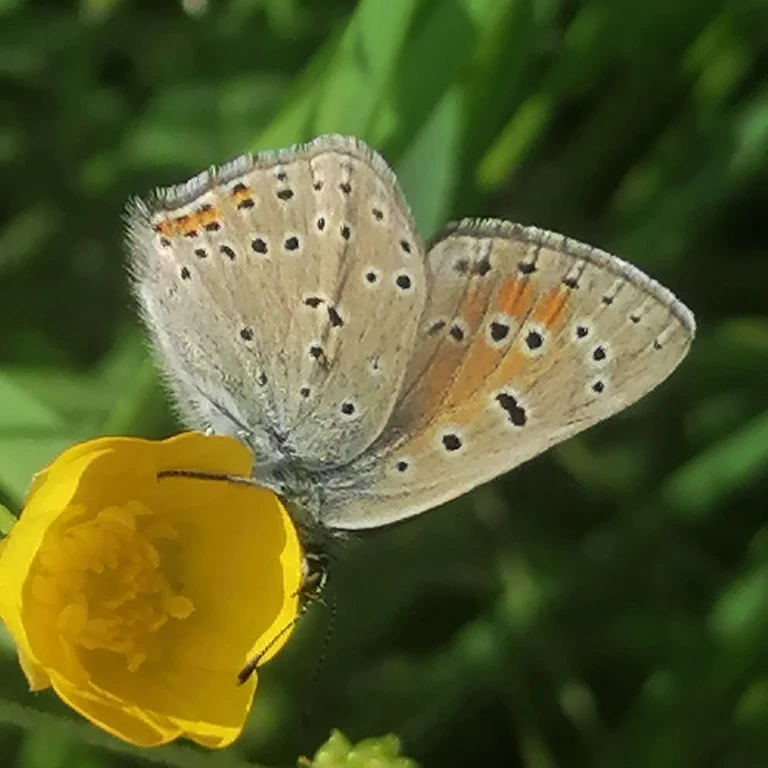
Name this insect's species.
Lycaena hippothoe (also Palaeochrysophanus hippothoe)
